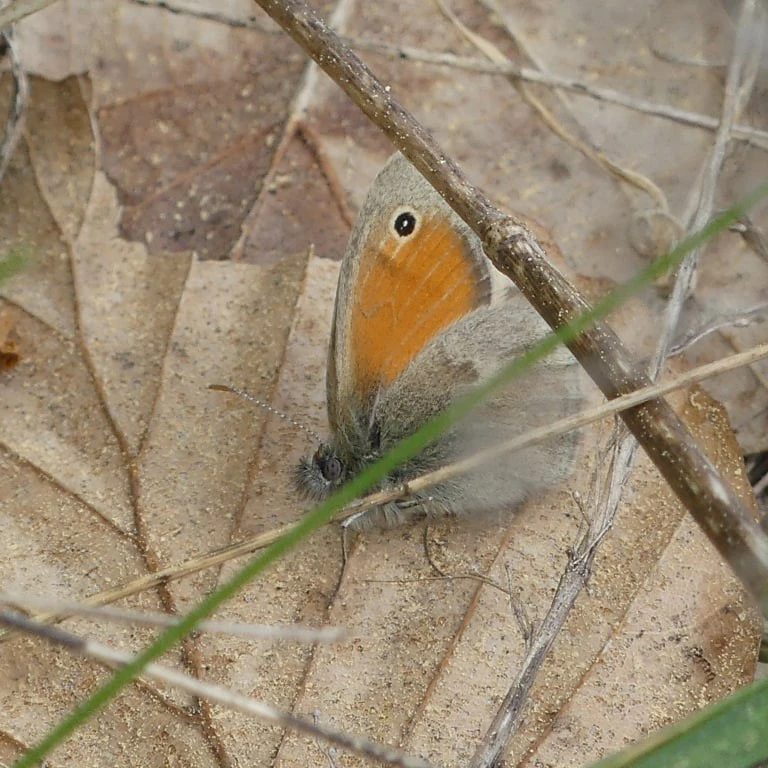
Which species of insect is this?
Coenonympha pamphilus
